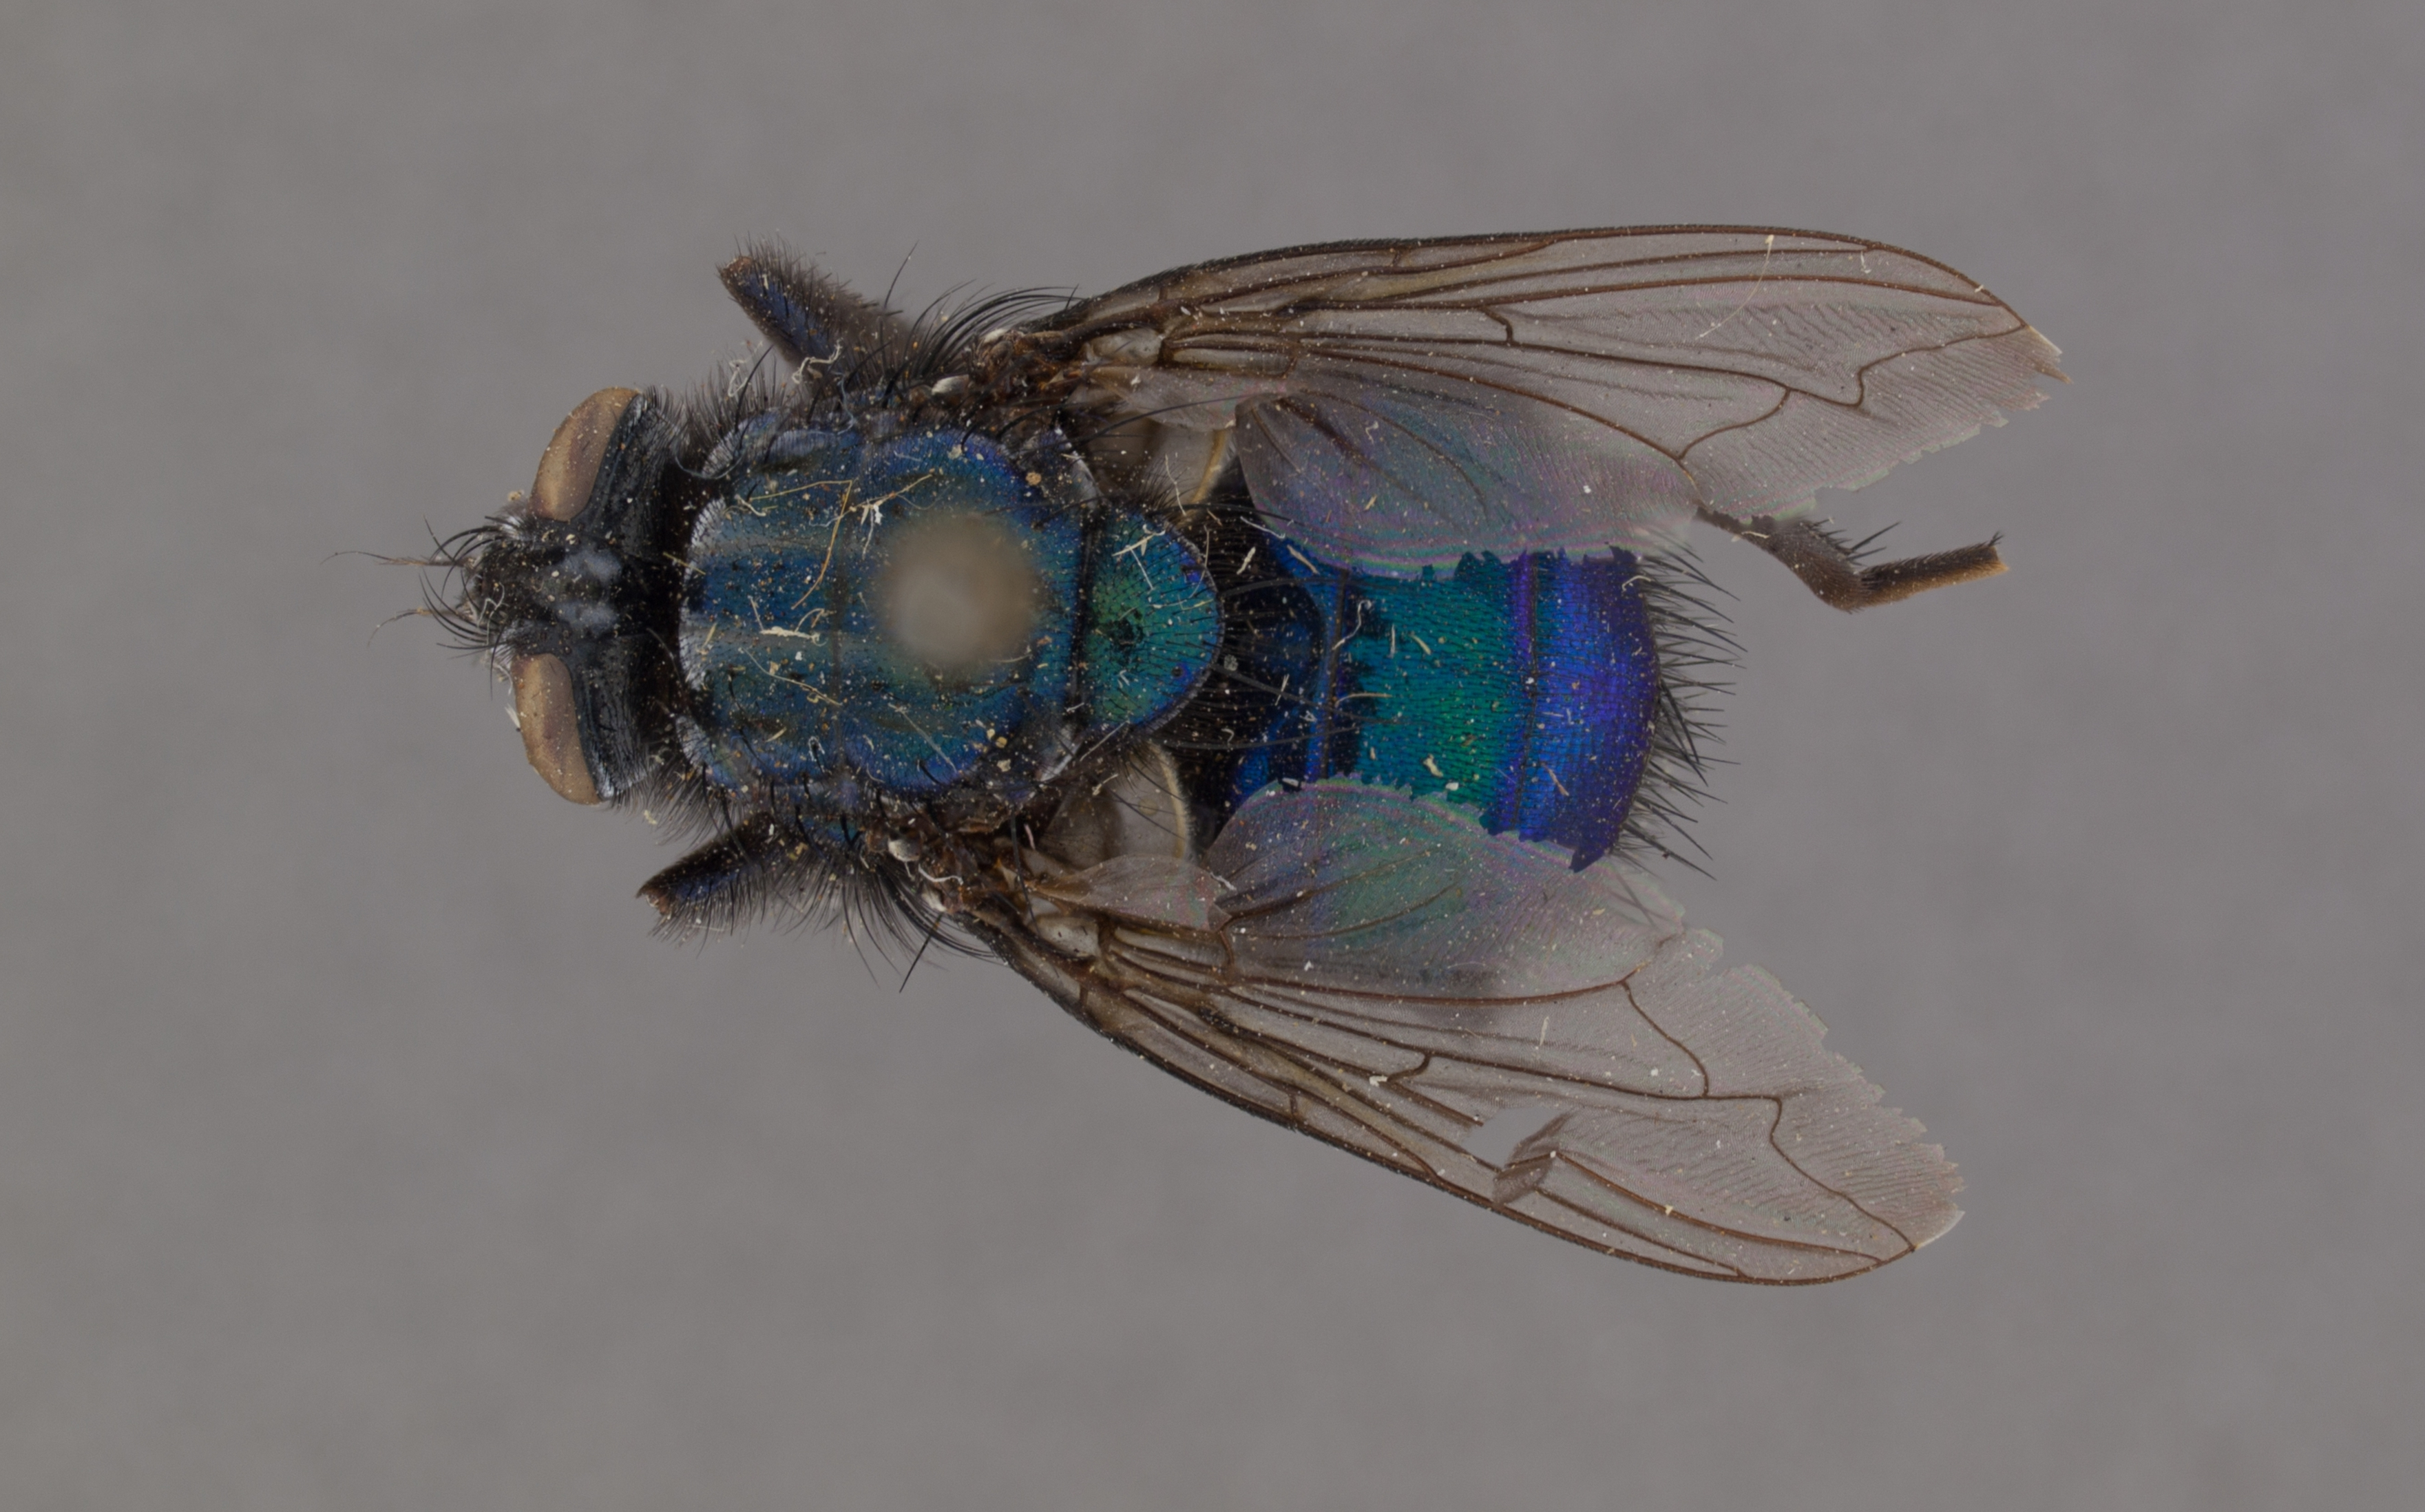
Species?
Neta chilensis
